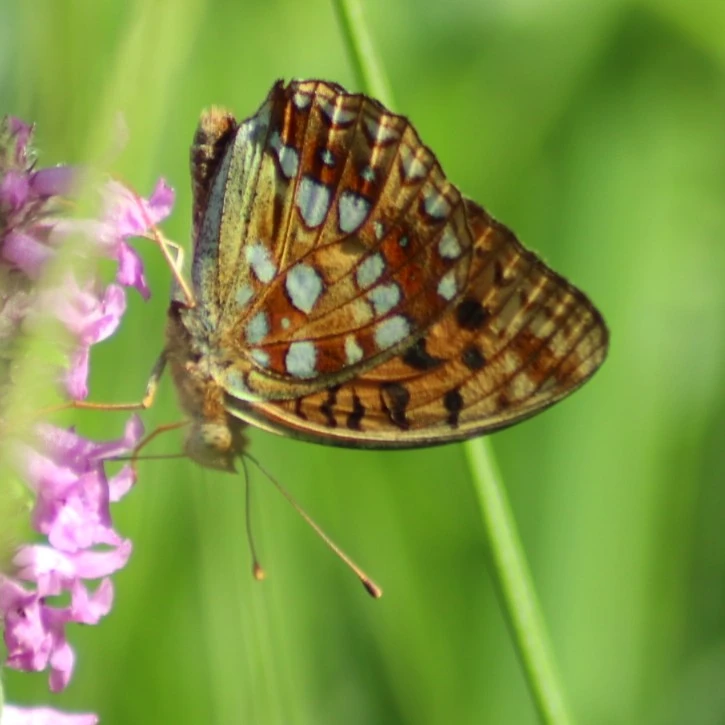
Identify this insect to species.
Fabriciana adippe
